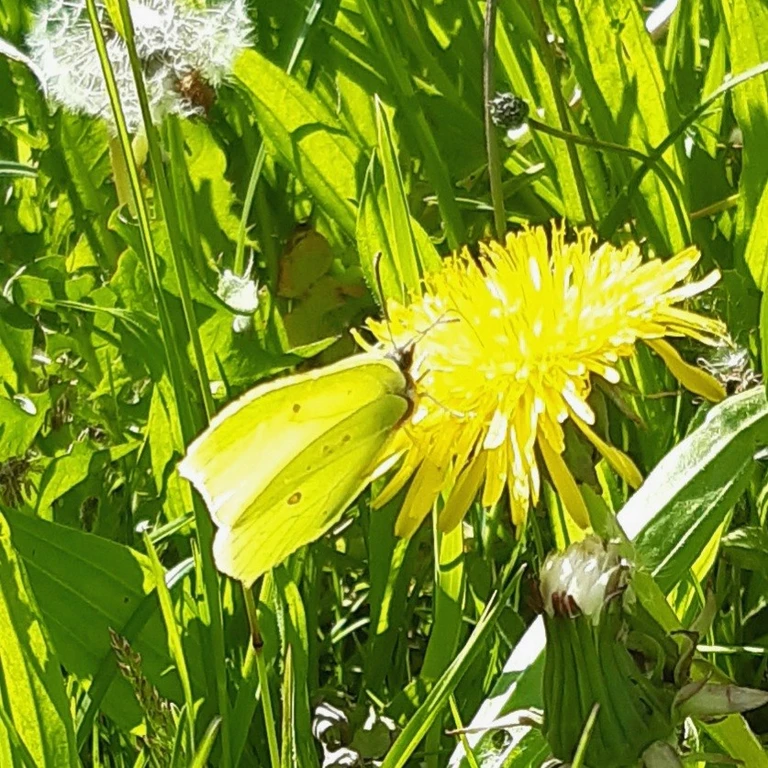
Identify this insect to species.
Gonepteryx rhamni
